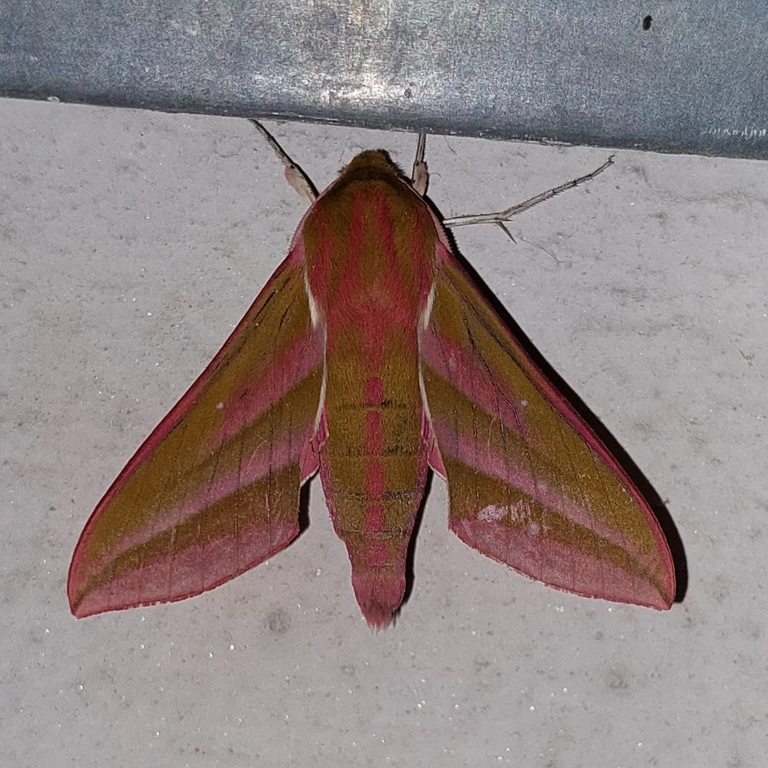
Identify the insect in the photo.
Deilephila elpenor
